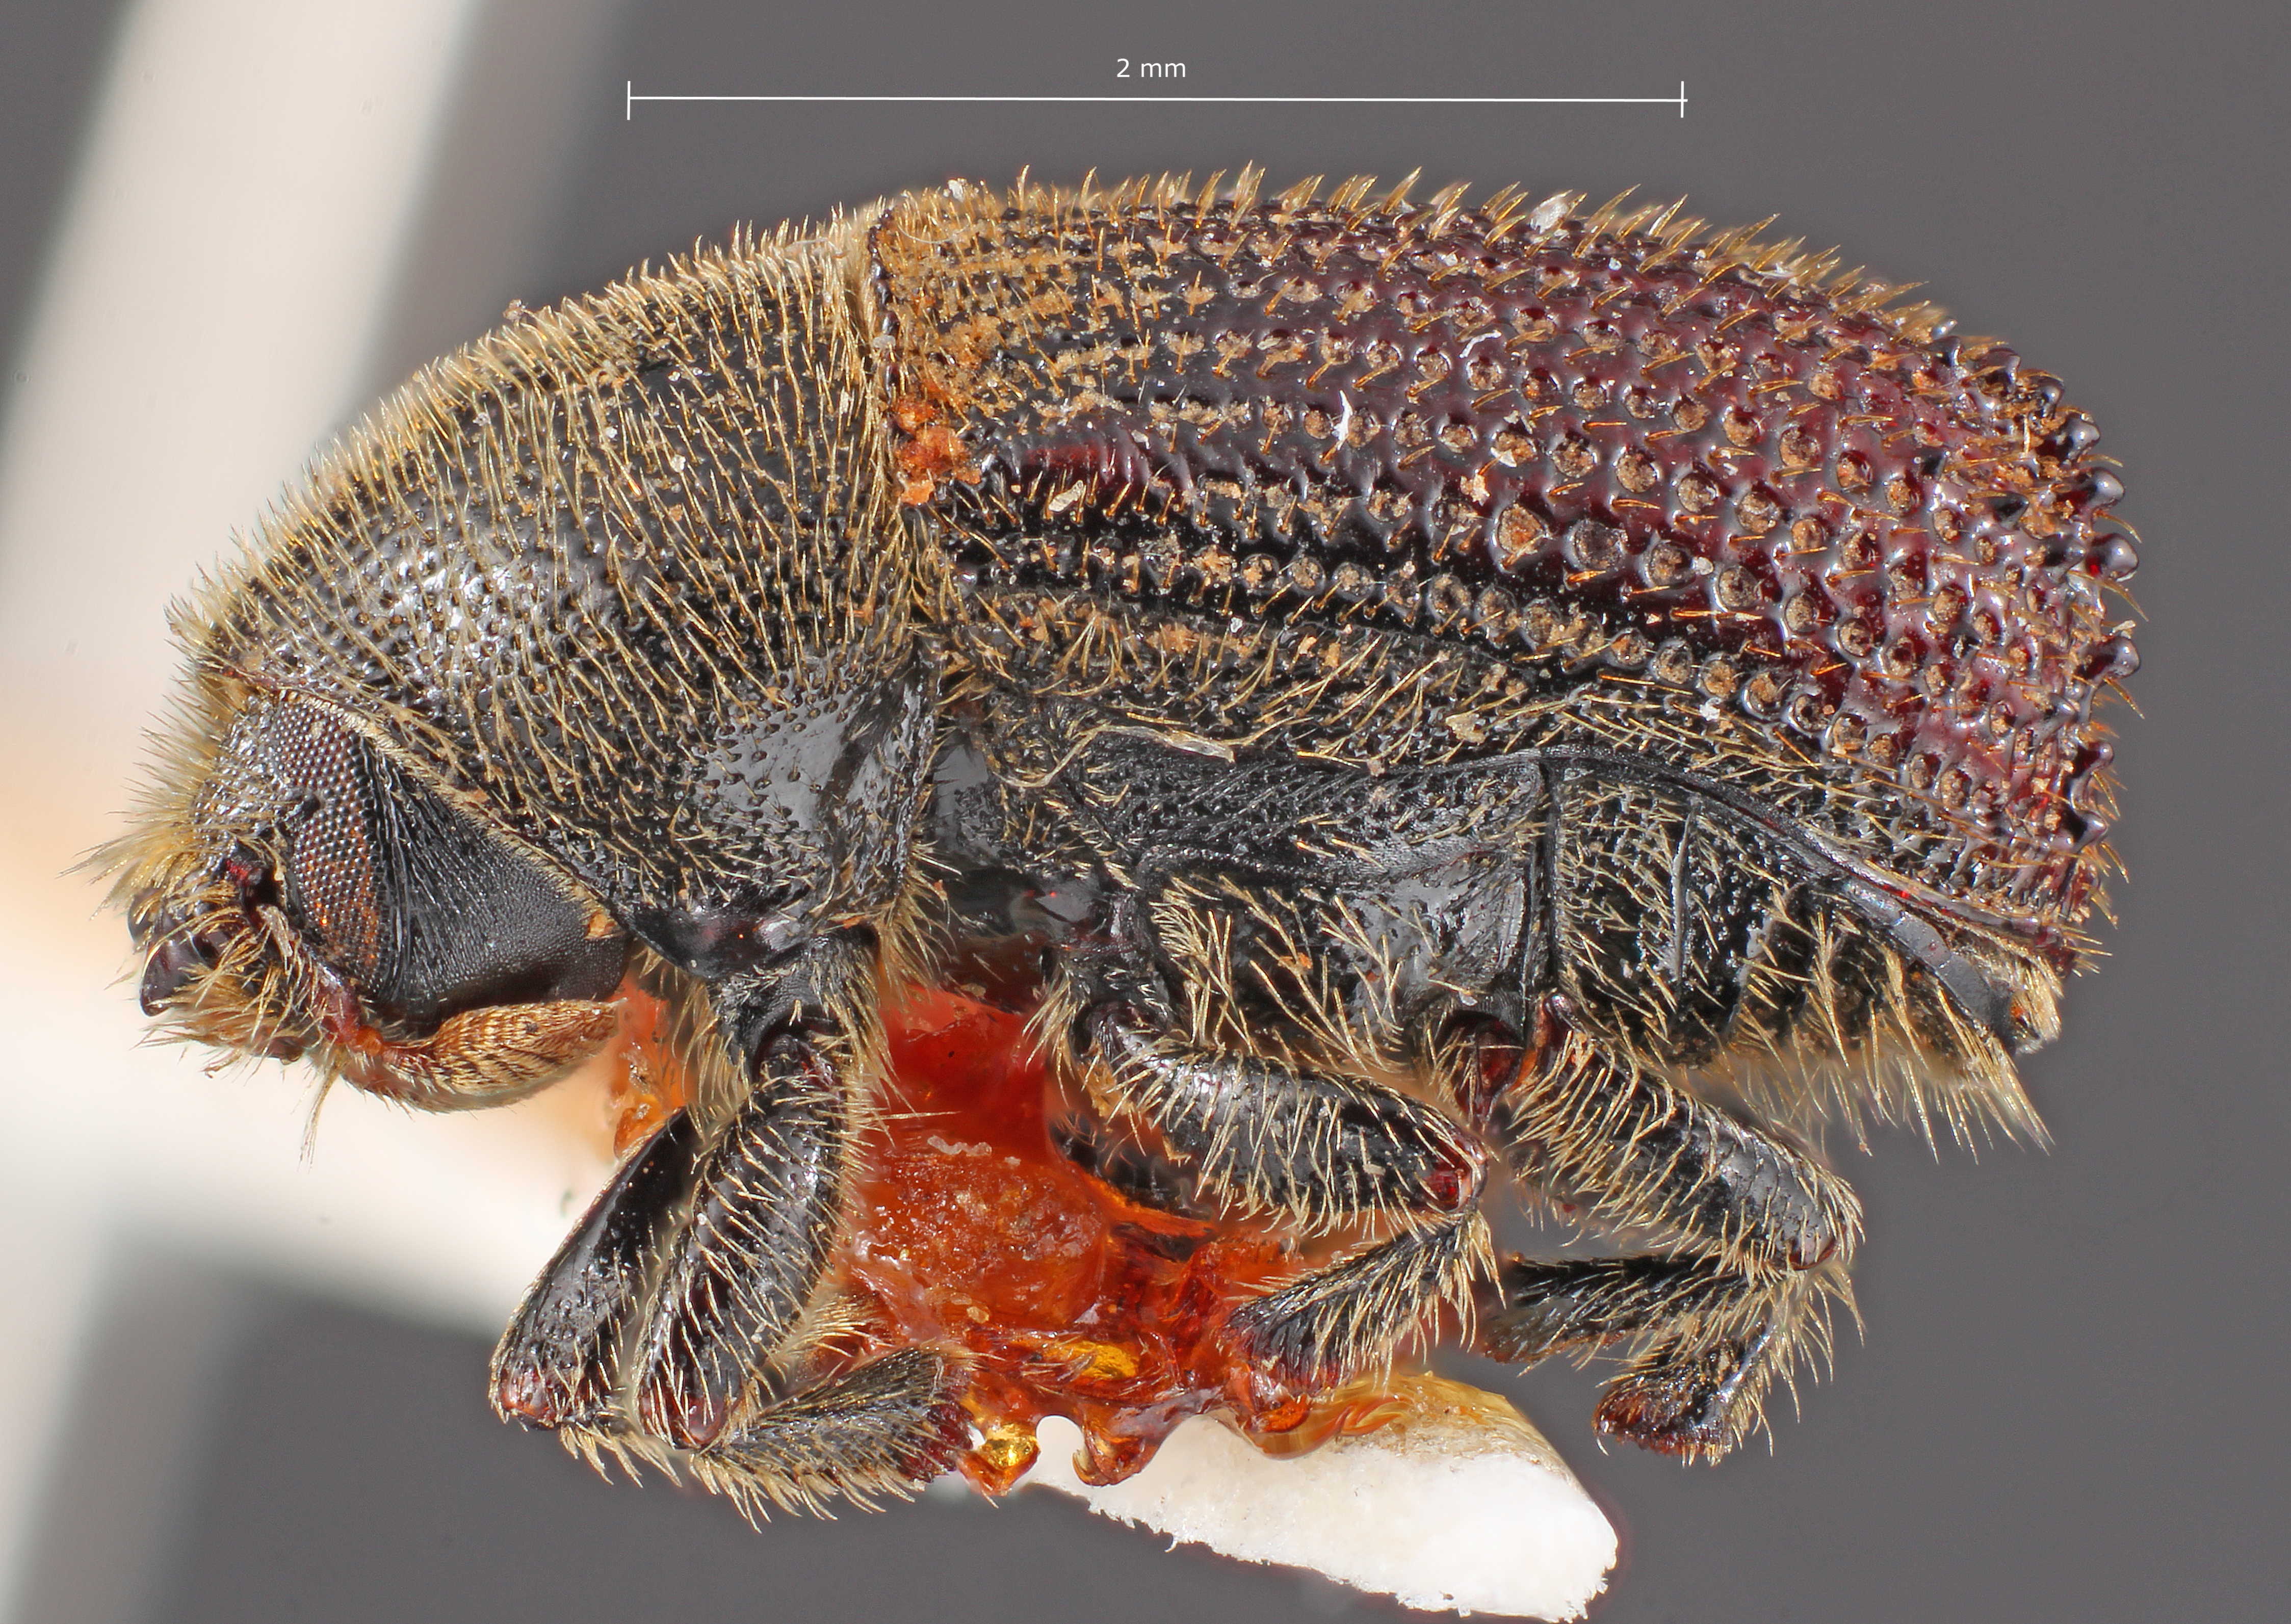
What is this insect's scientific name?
Phloeosinus baumanni
